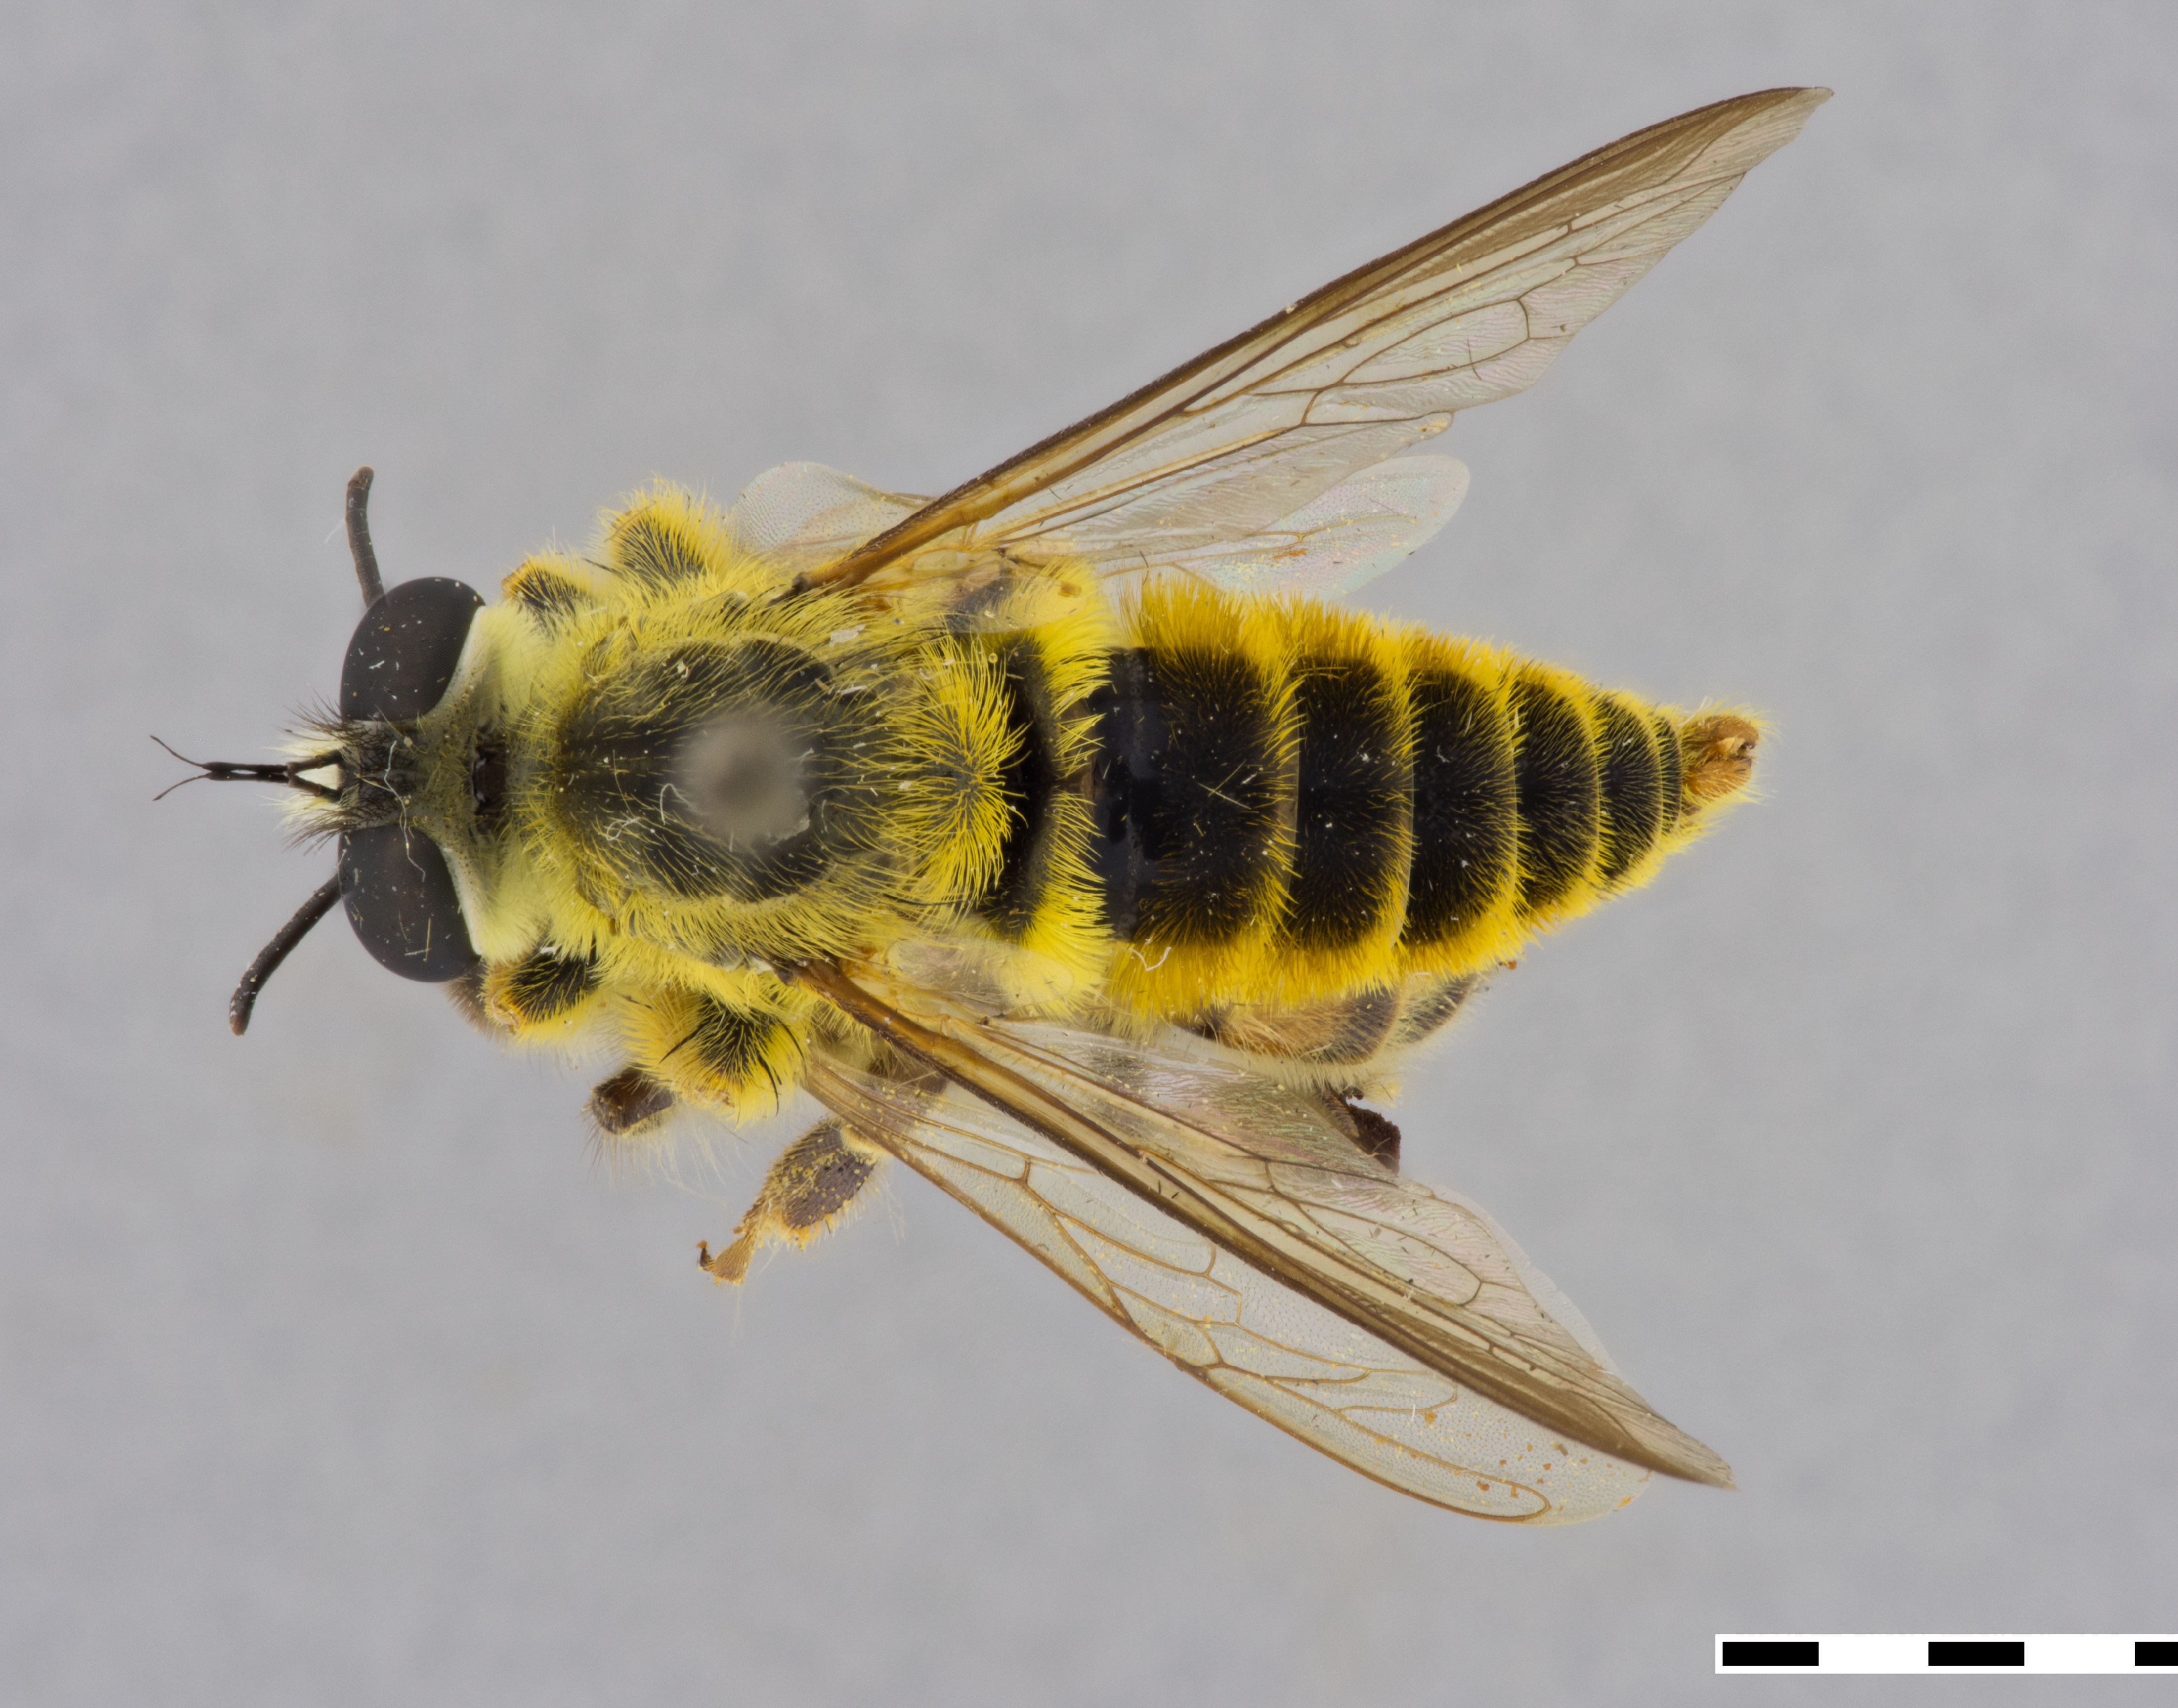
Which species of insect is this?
Megaphorus clausicellus
